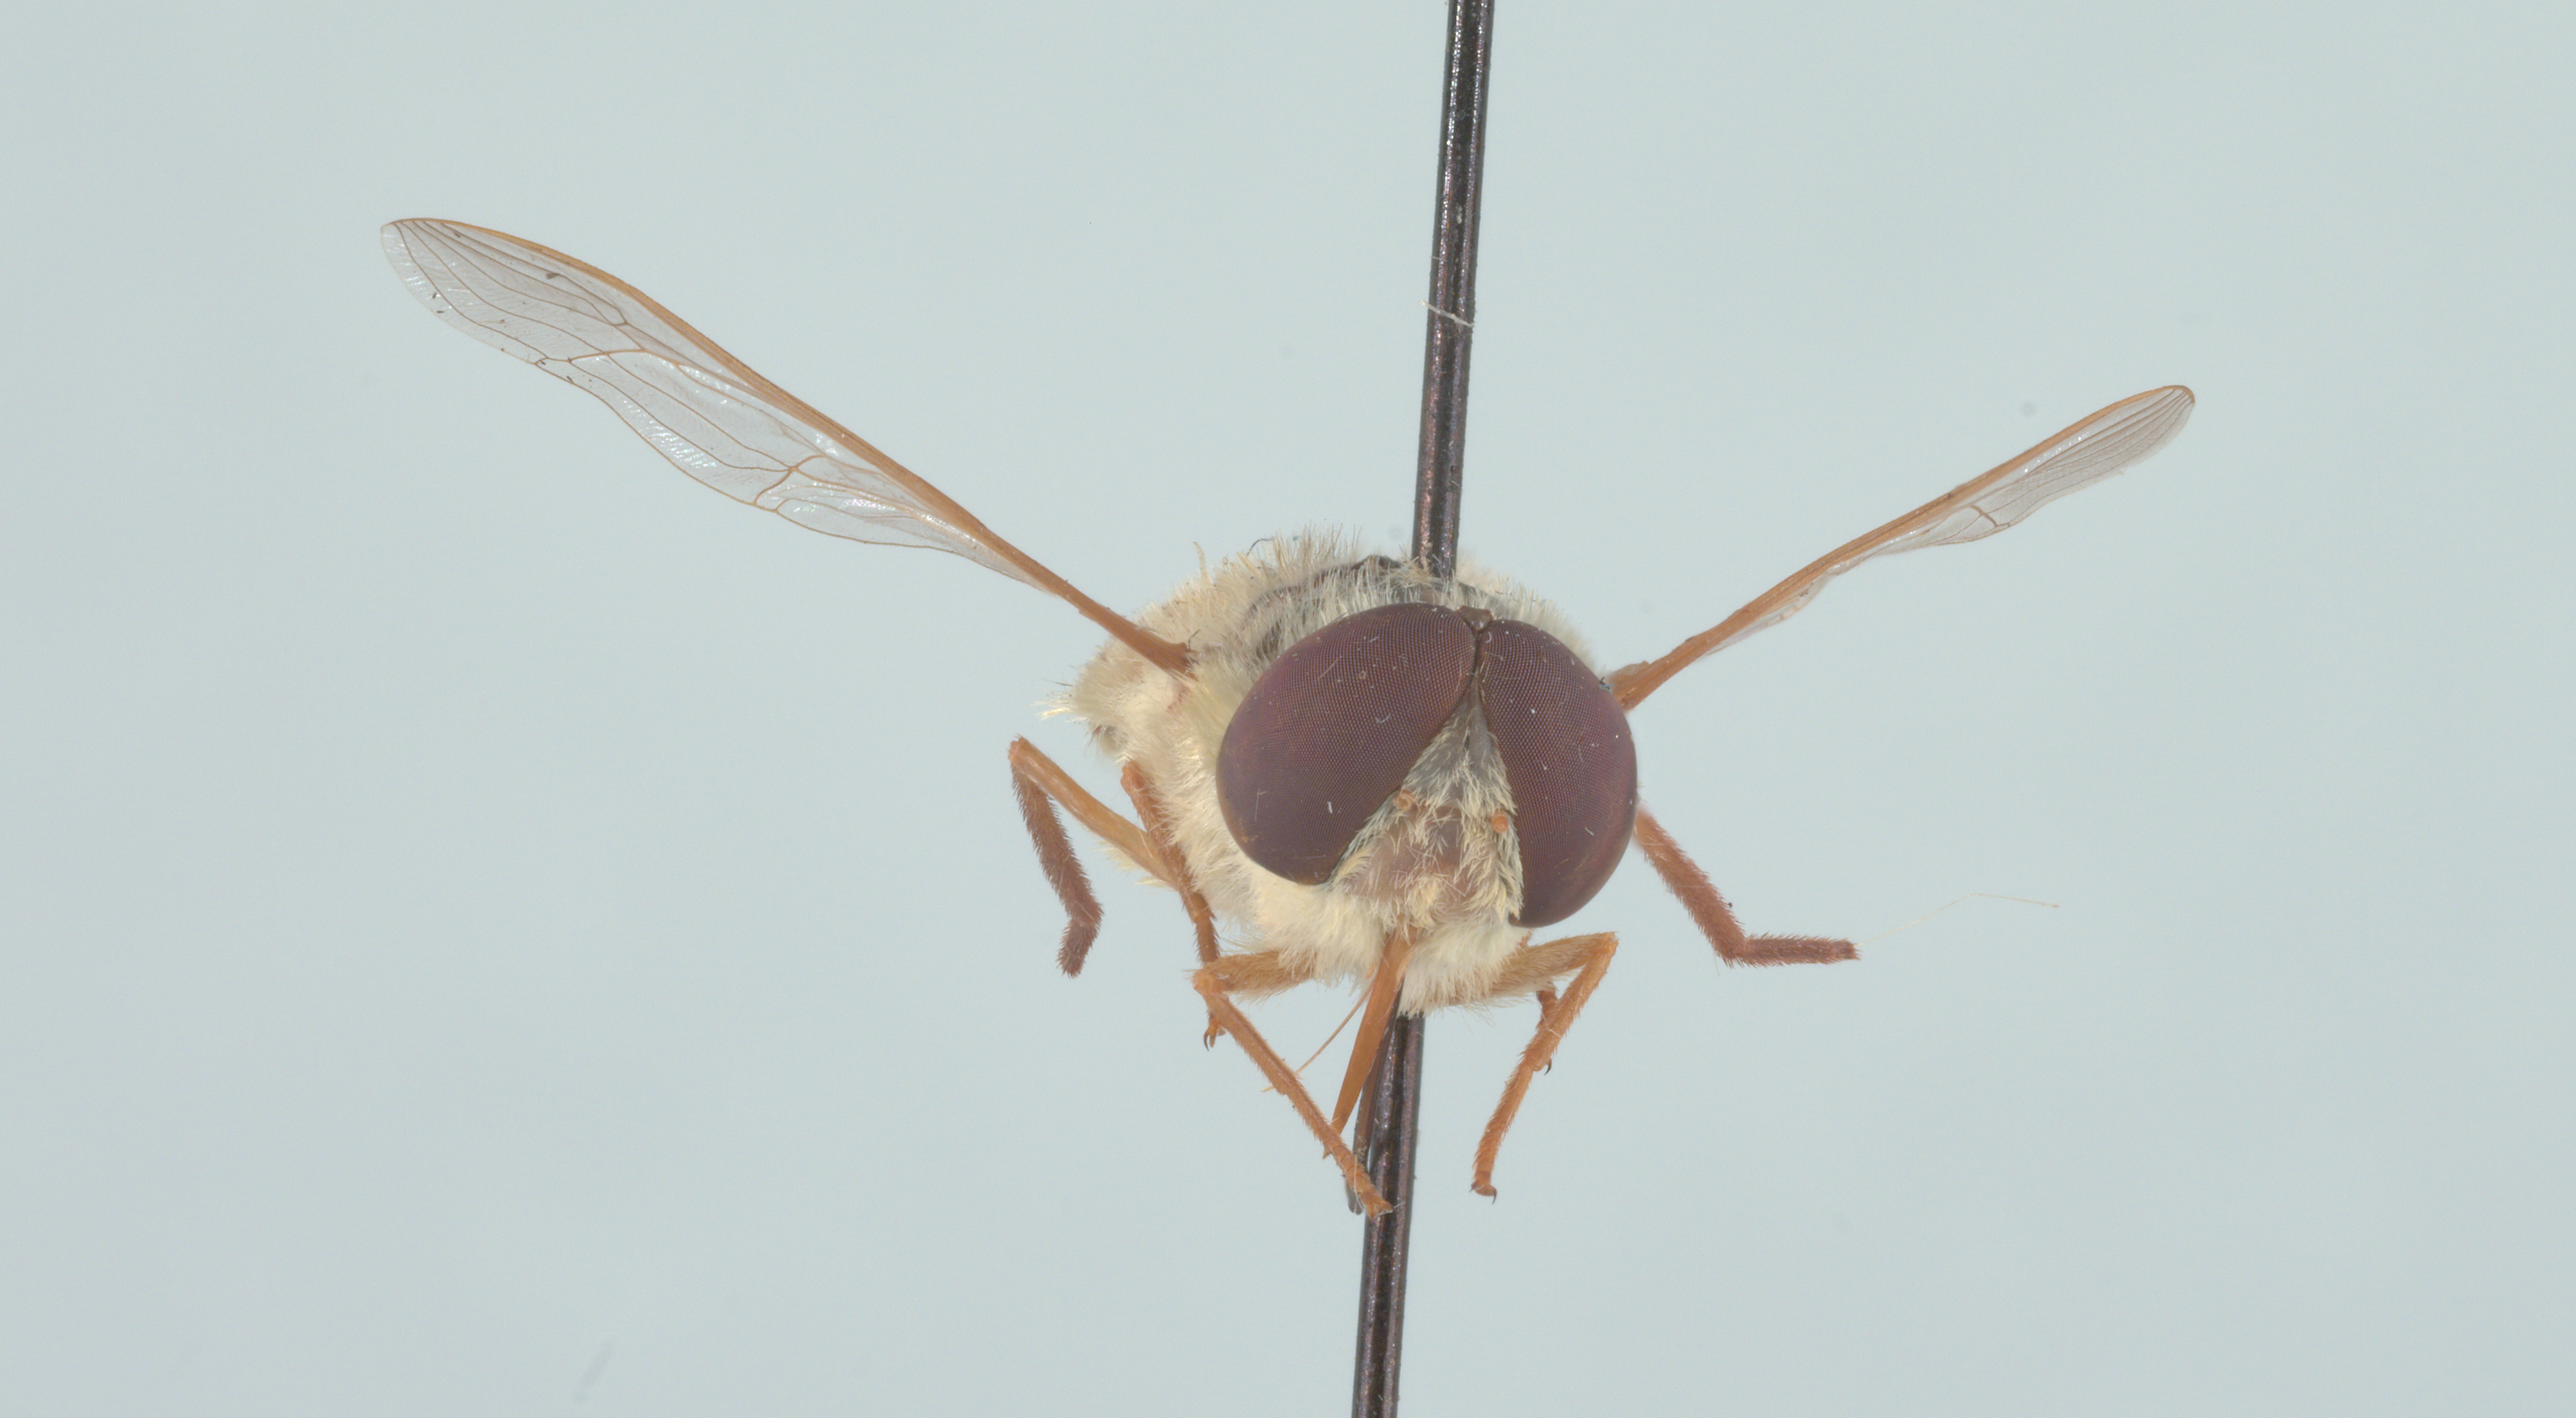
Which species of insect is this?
Neorhynchocephalus volaticus
